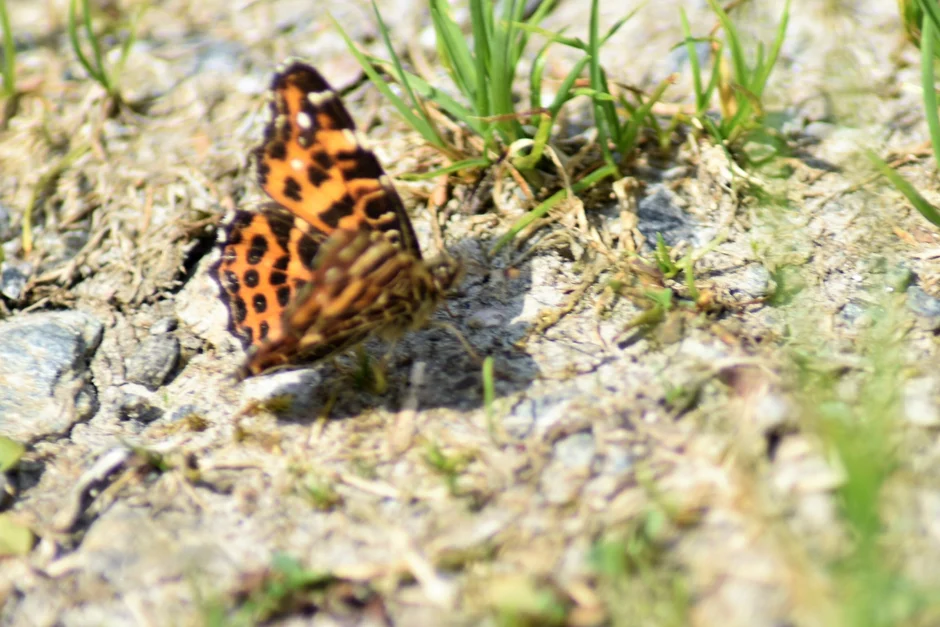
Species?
Araschnia levana
